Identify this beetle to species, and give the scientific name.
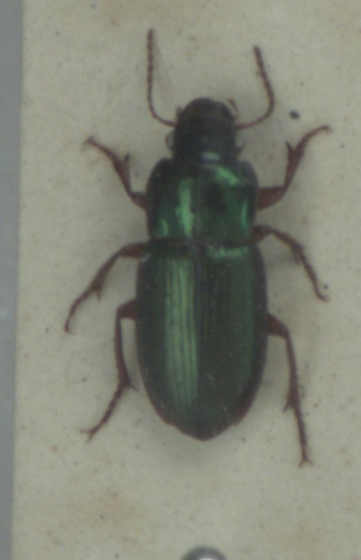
Harpalus affinis
